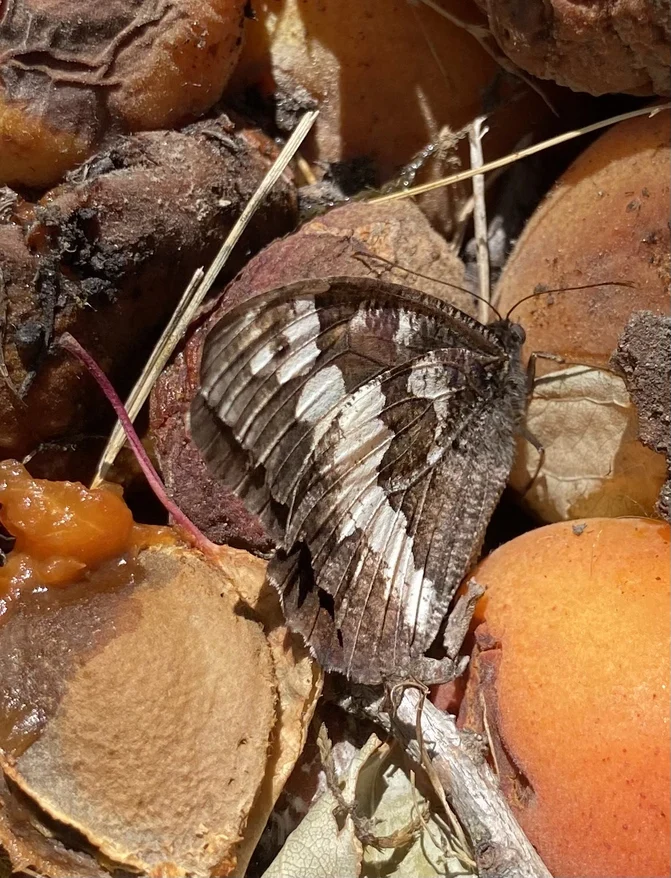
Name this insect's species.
Brintesia circe
